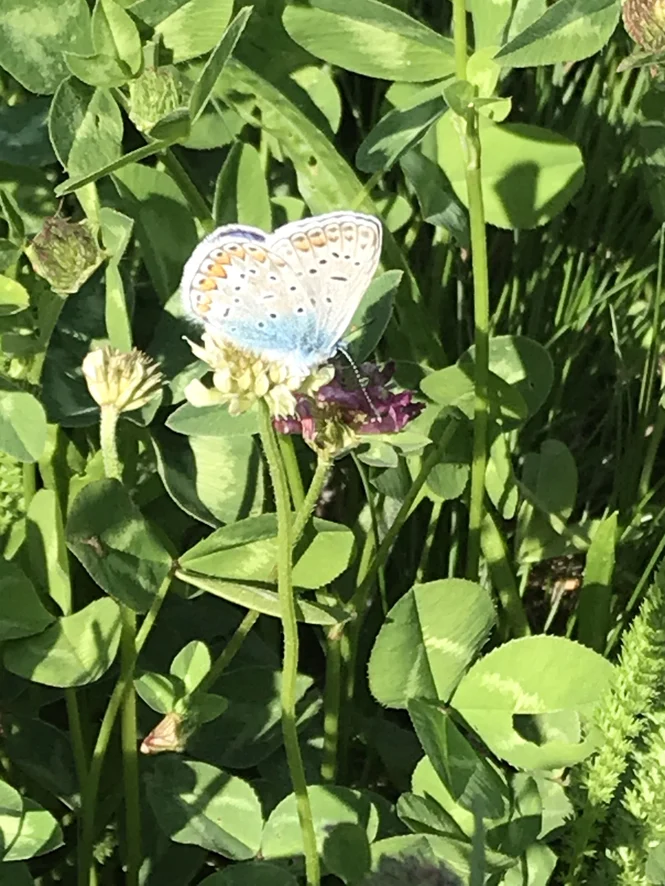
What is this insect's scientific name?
Polyommatus icarus
